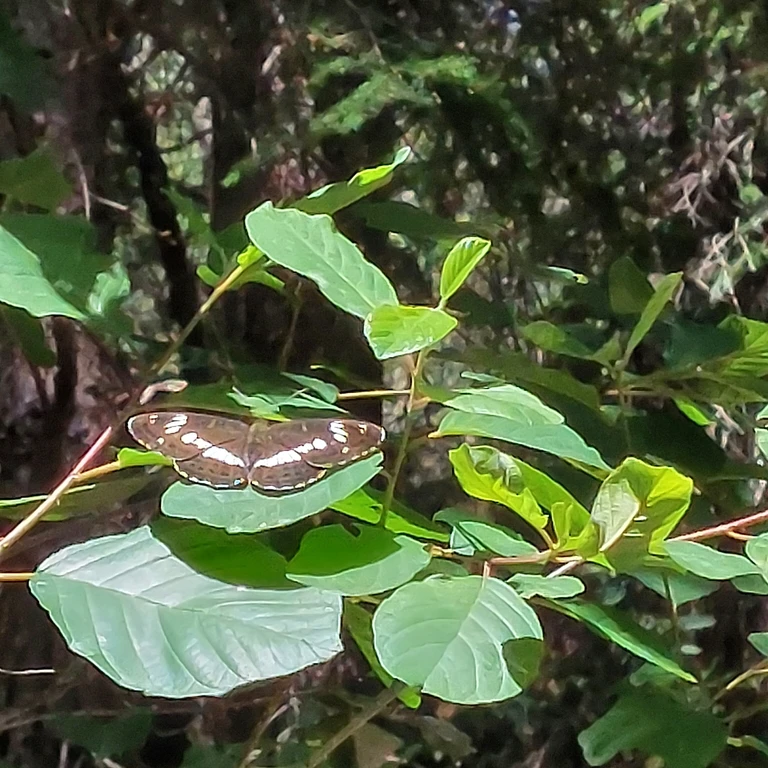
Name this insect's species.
Limenitis camilla (also Ladoga camilla)
